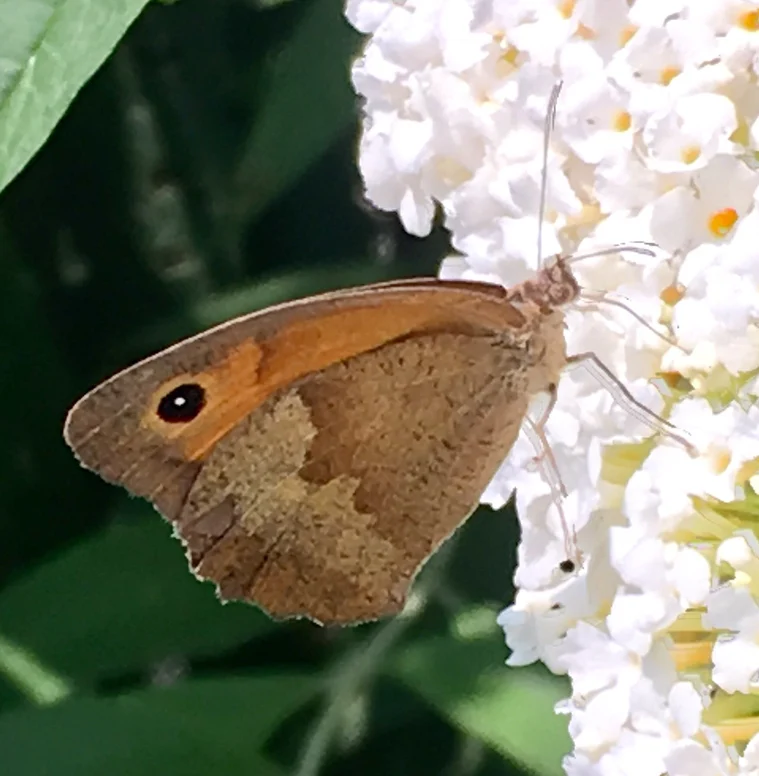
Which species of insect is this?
Maniola jurtina
